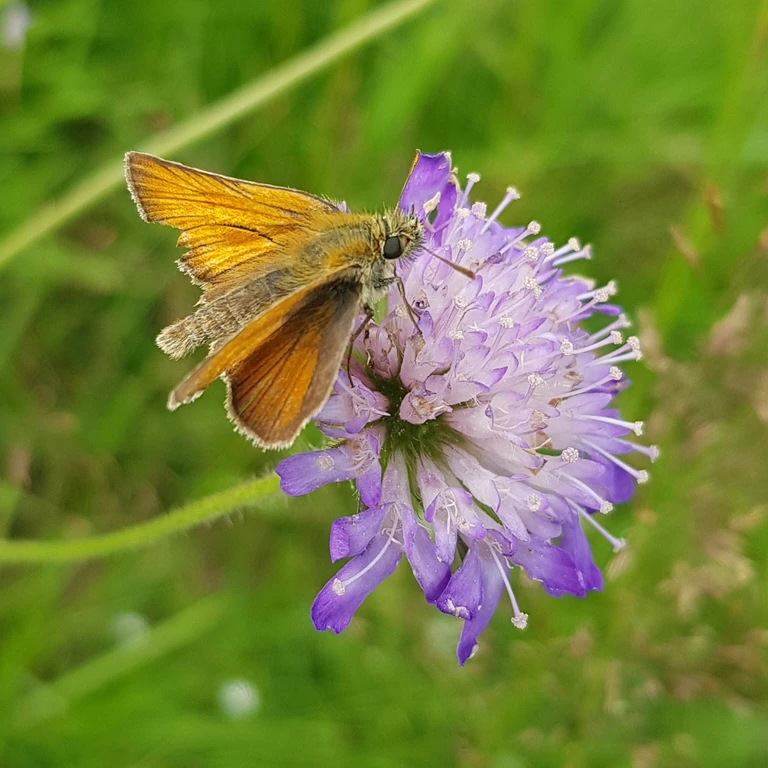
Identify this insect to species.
Thymelicus sylvestris
